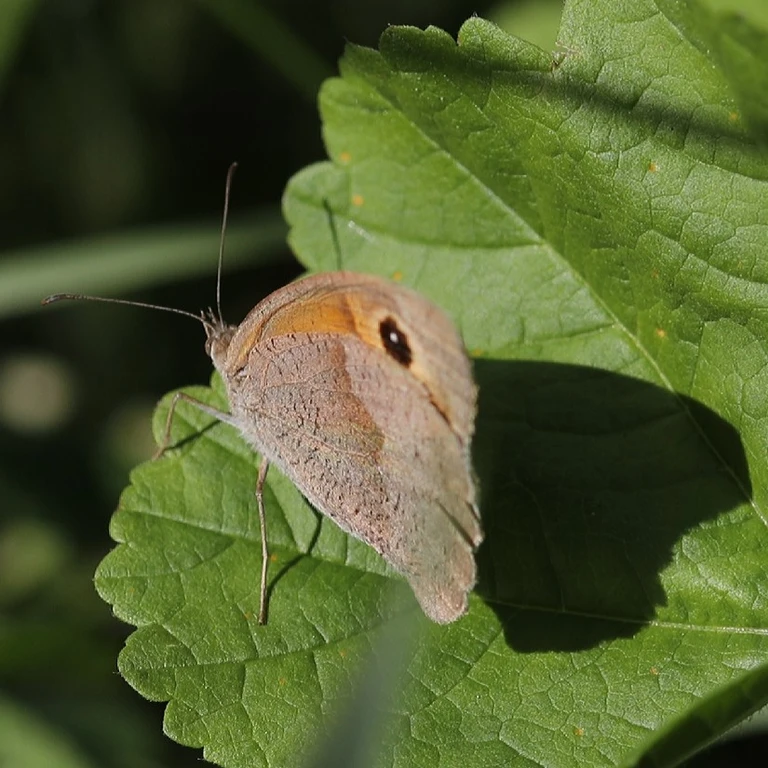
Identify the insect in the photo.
Maniola jurtina
